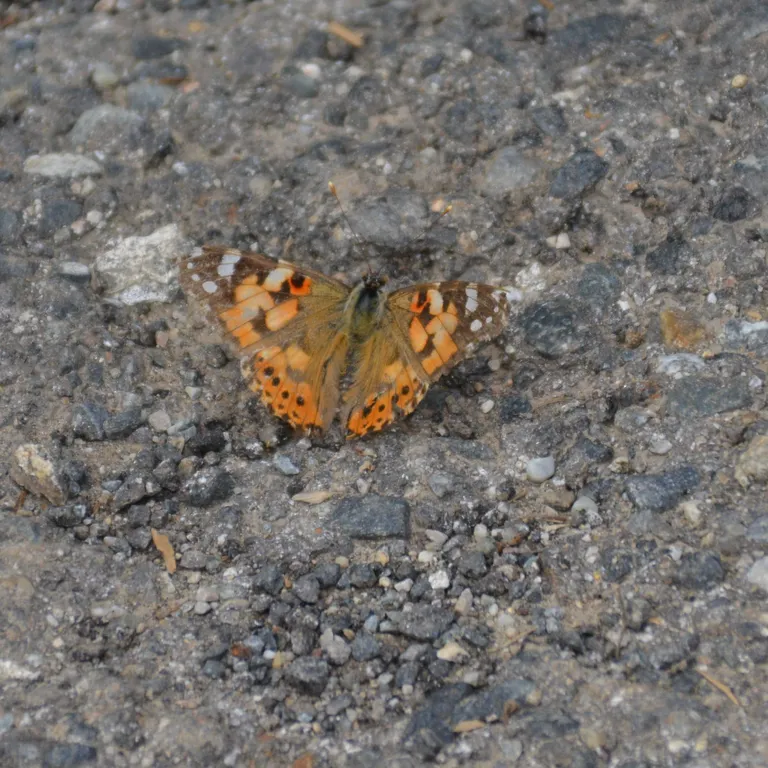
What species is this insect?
Vanessa cardui
